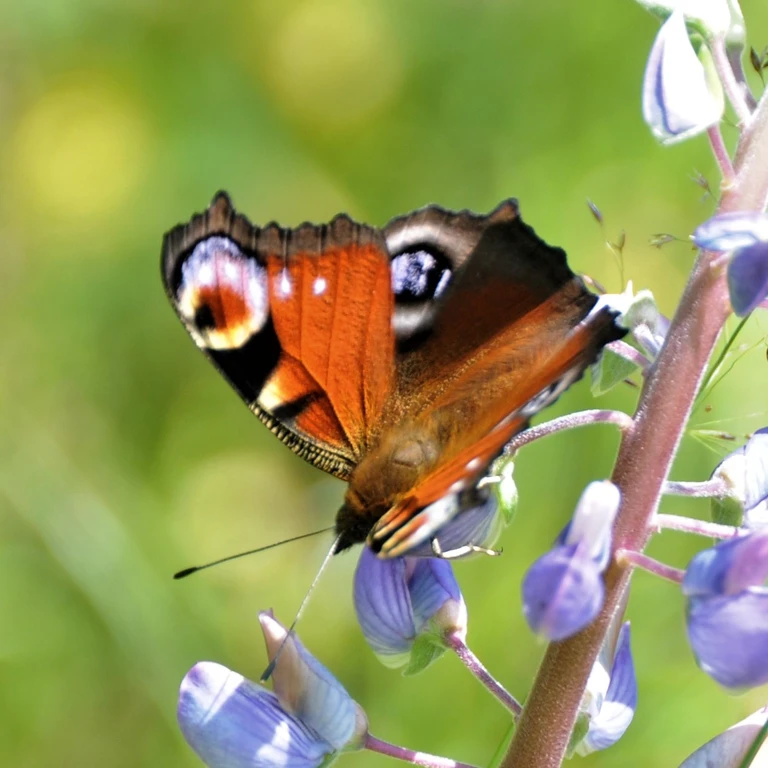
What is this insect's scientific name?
Aglais io
